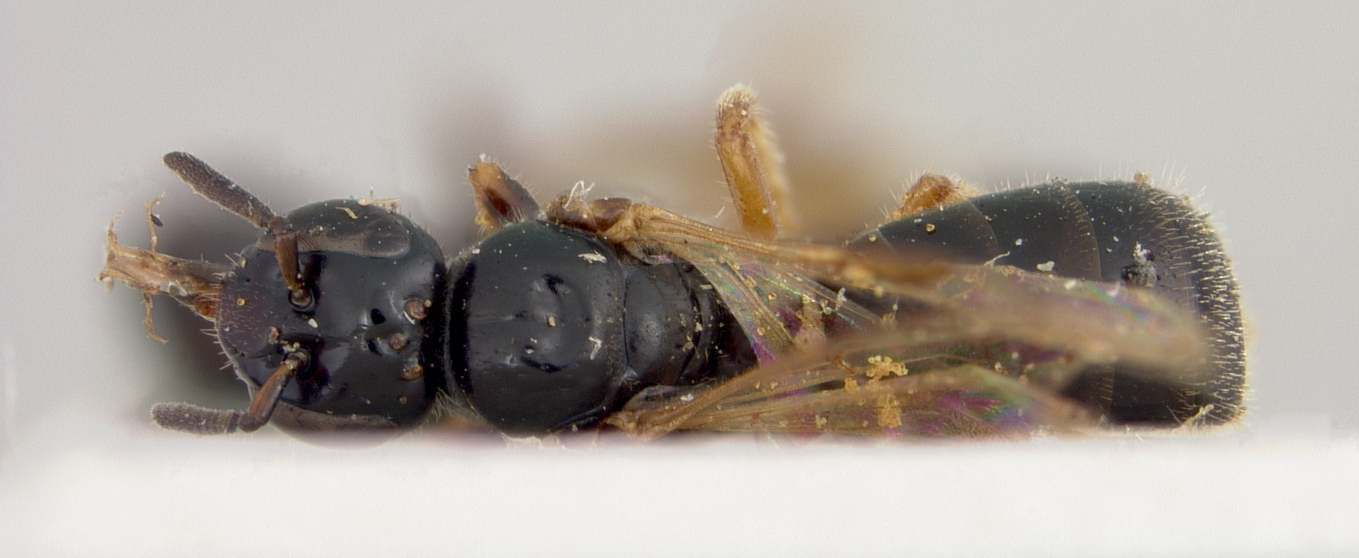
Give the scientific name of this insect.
Exoneura ploratula
